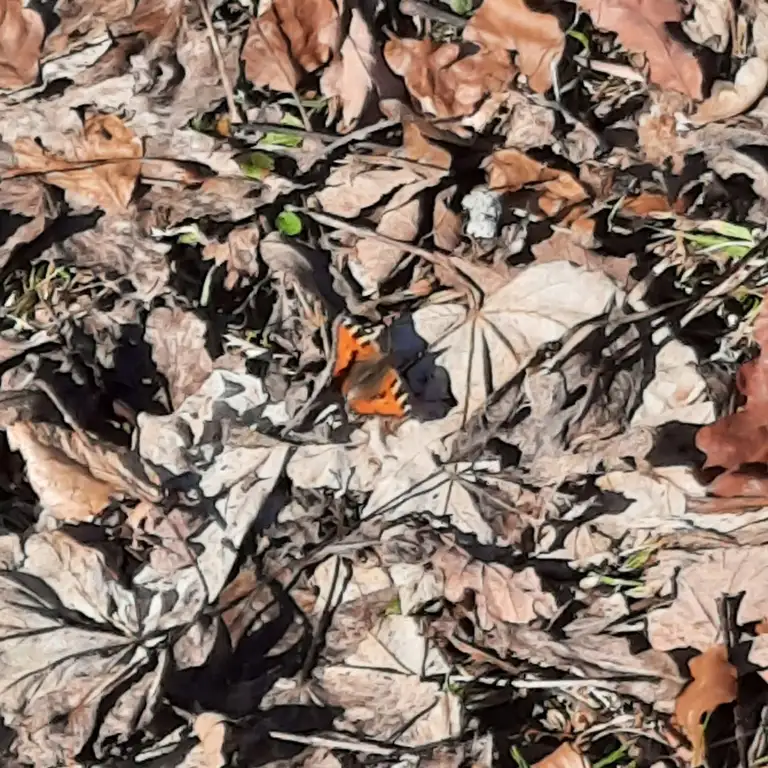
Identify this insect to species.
Aglais urticae
